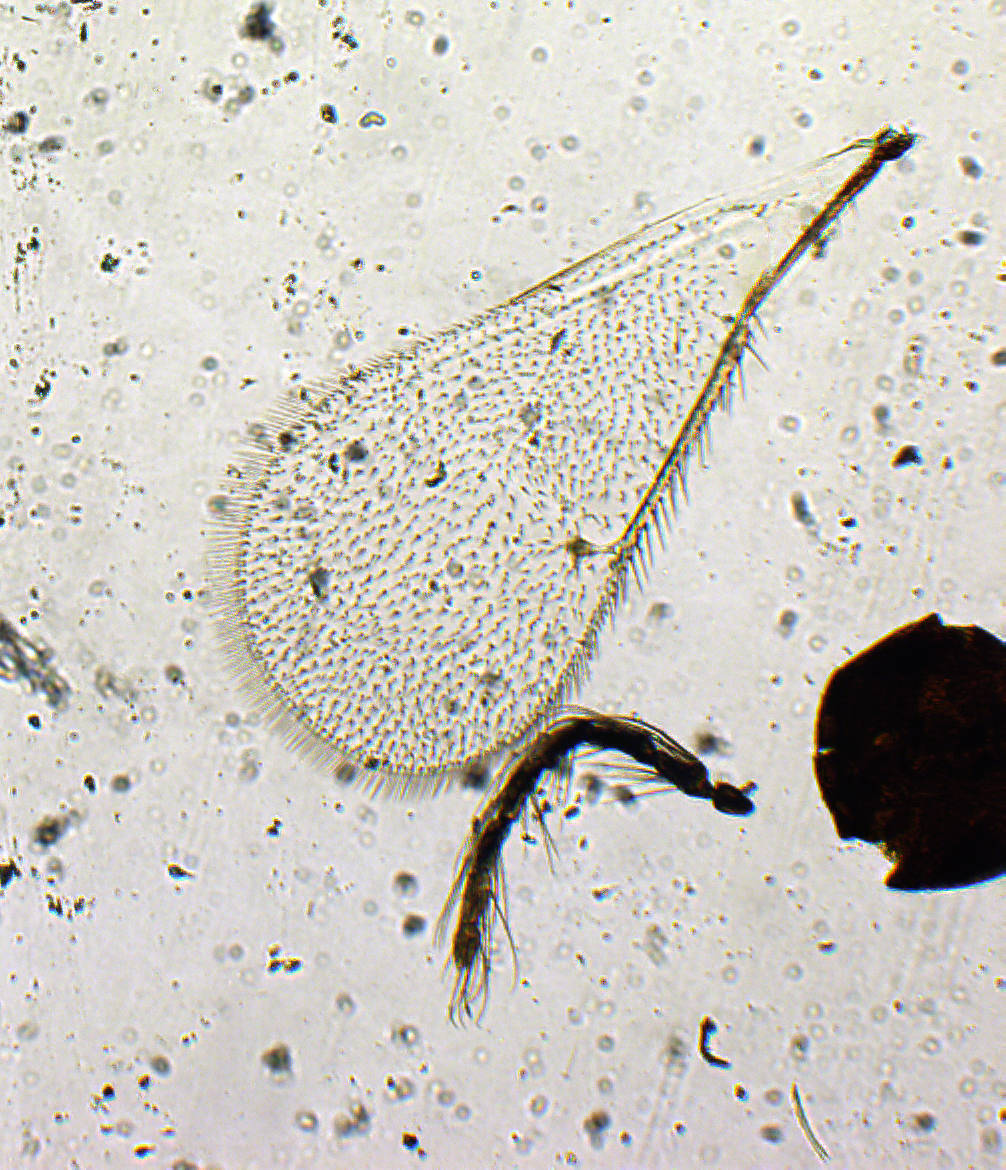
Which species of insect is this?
Tetrastichus quadriseta
